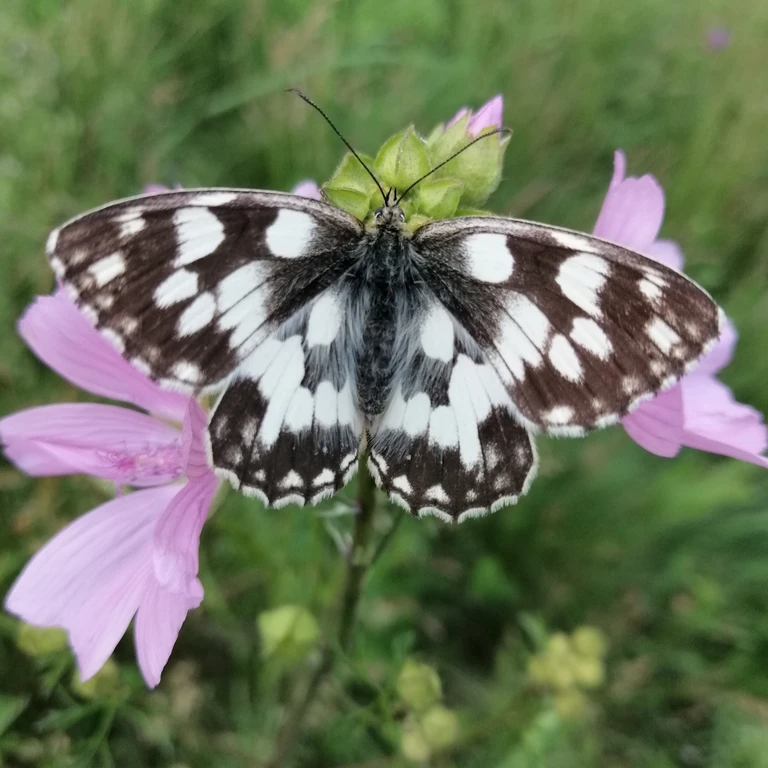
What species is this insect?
Melanargia galathea
